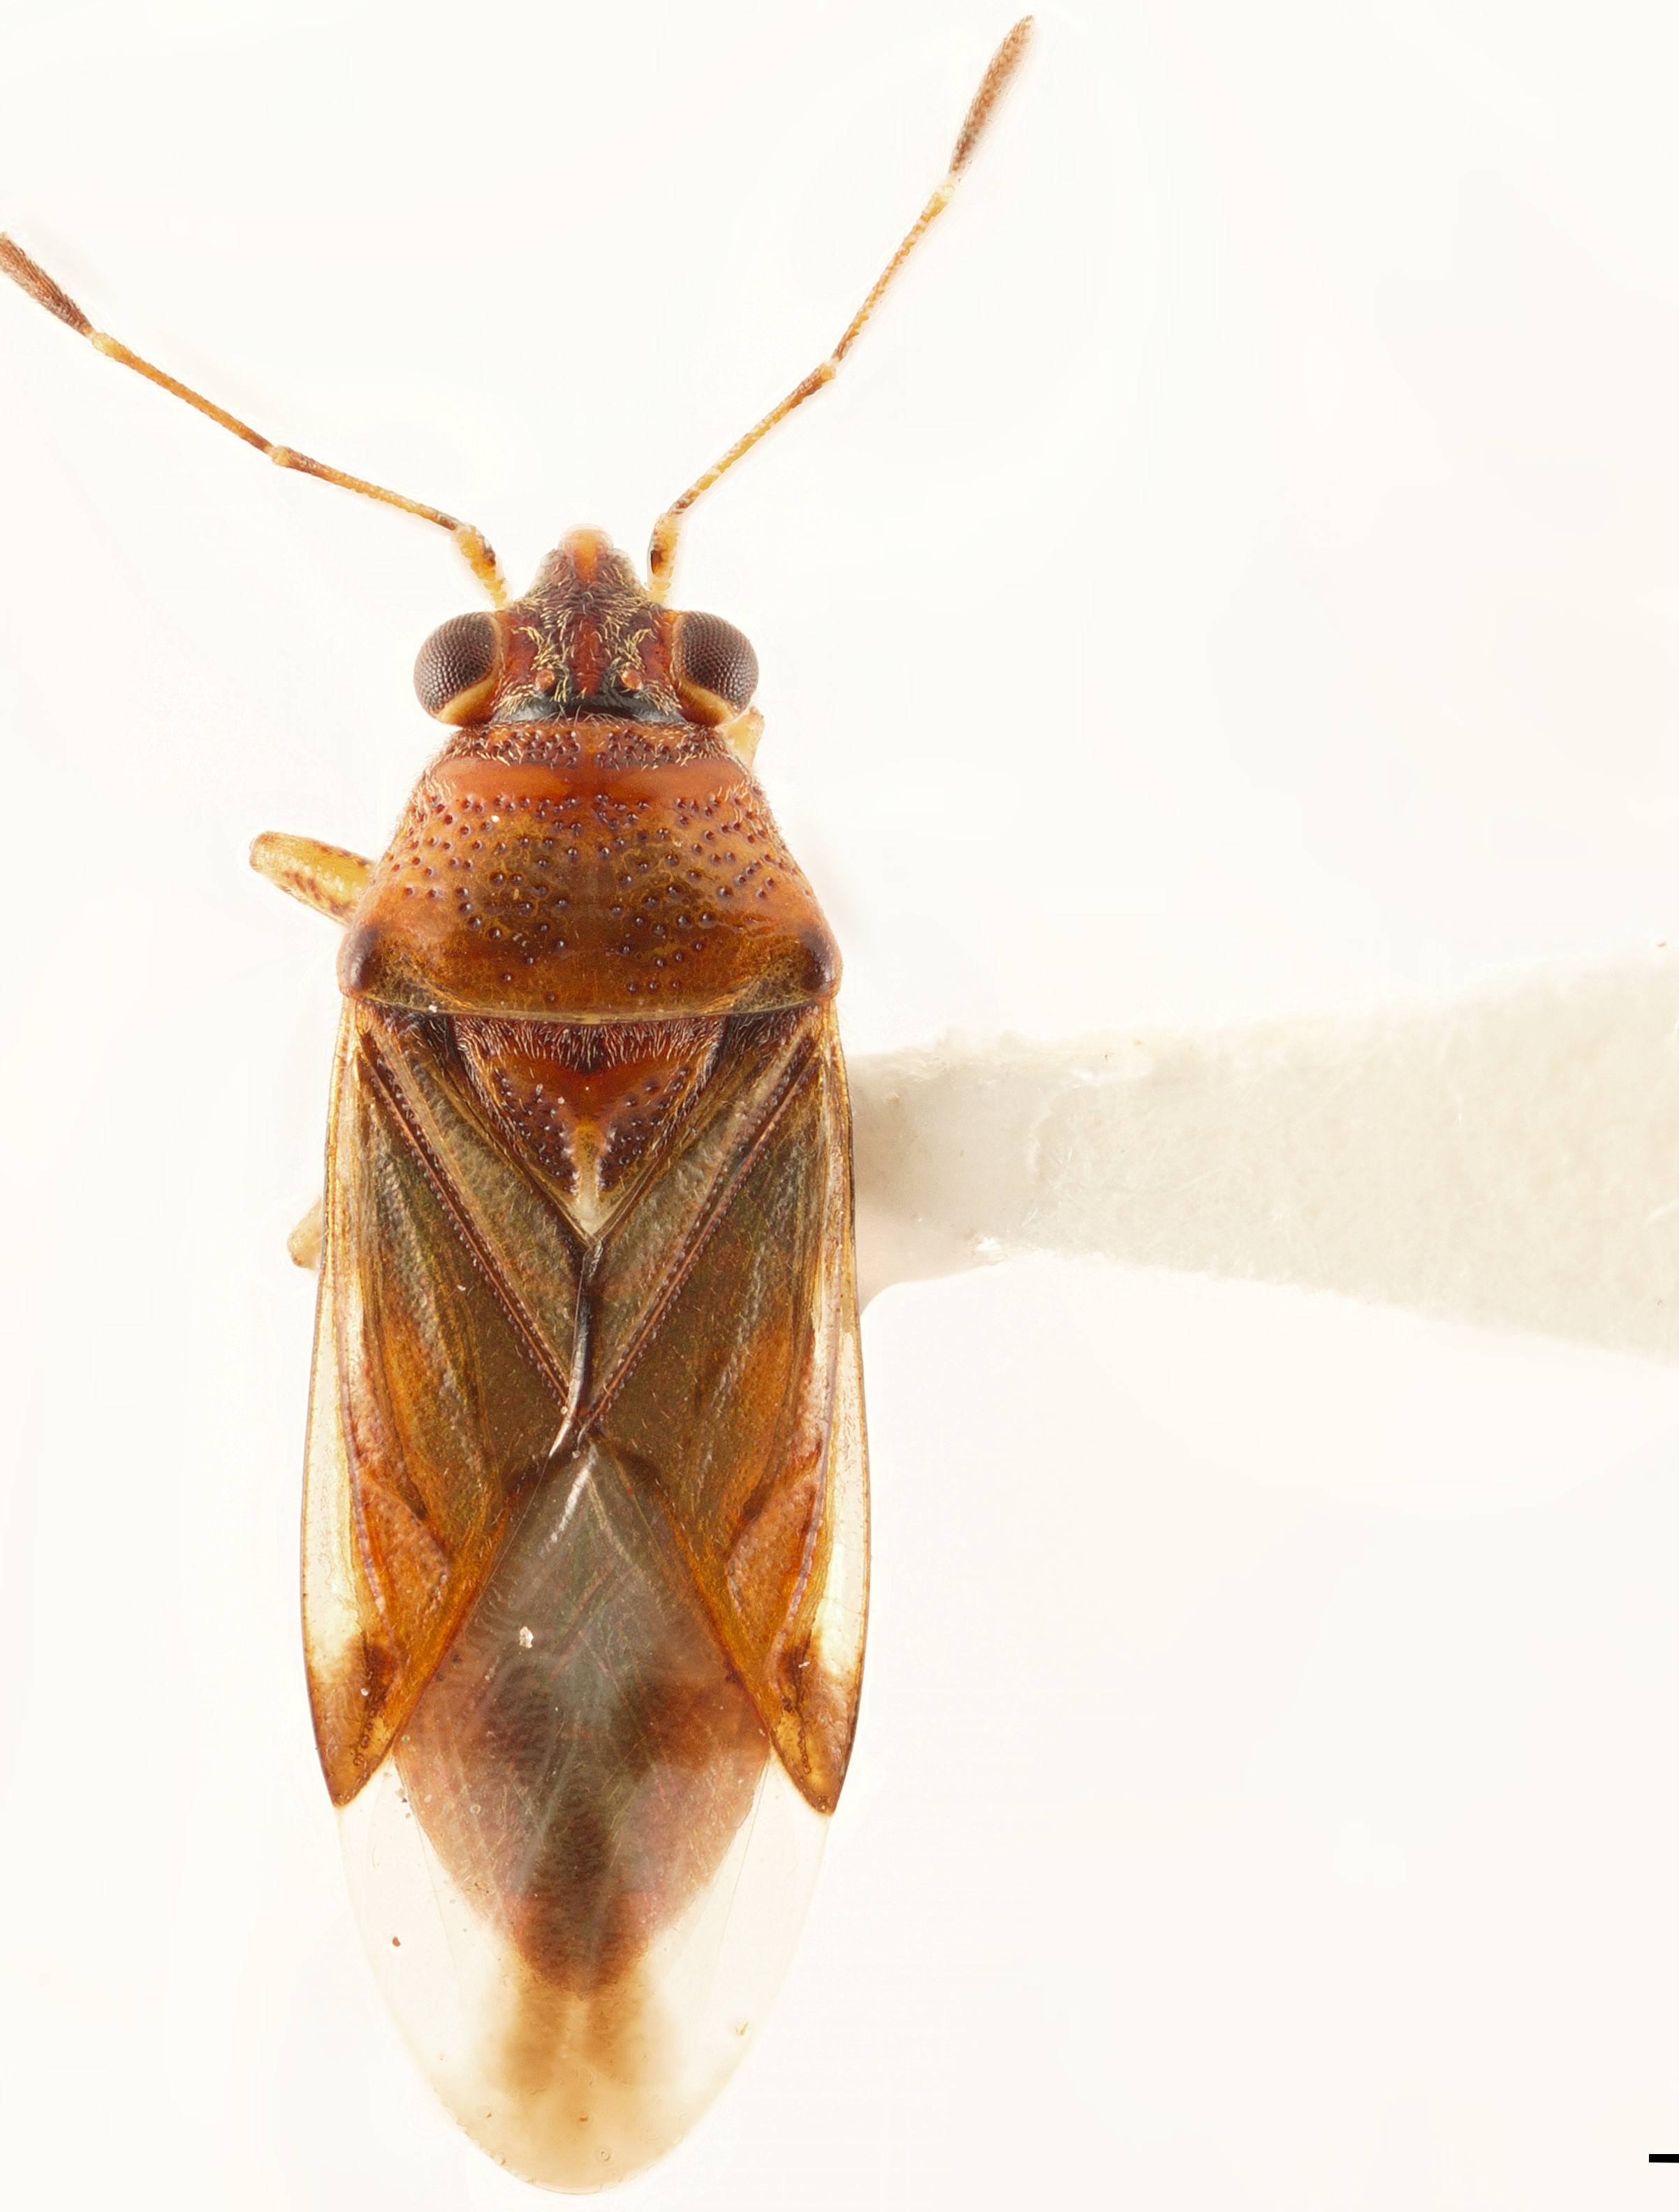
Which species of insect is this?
Neseis nitidus
